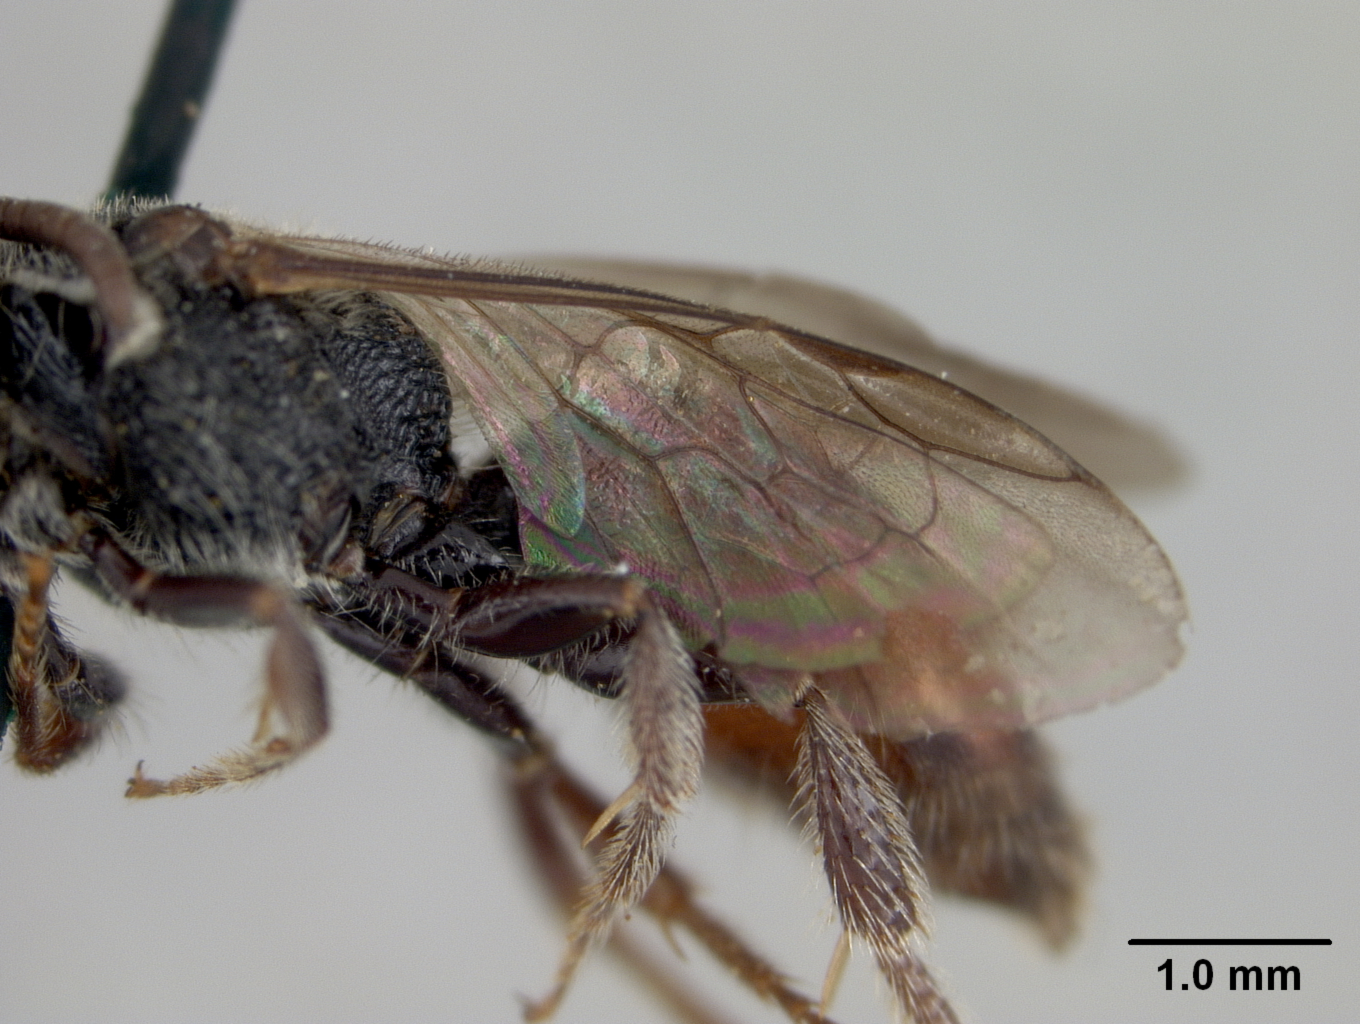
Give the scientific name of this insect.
Sphecodes prosphorus
